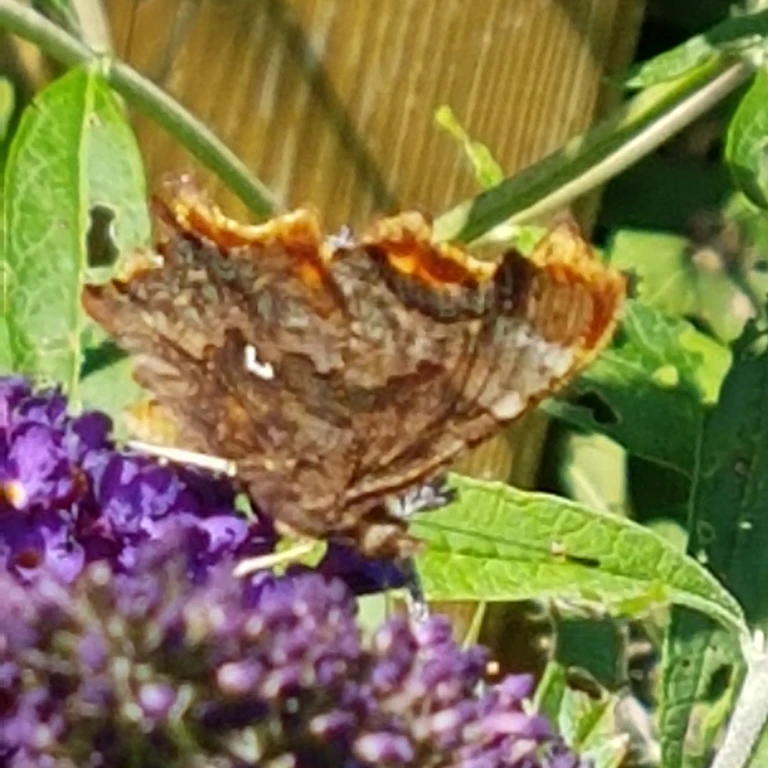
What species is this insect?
Polygonia c-album
